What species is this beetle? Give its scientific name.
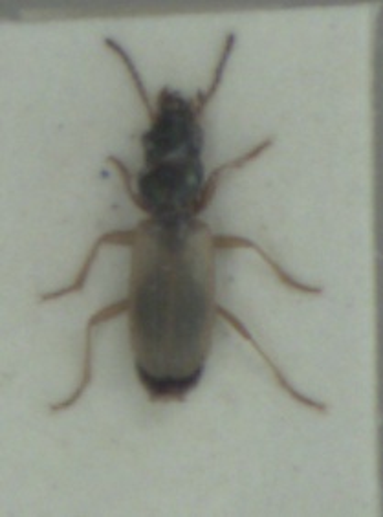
Bembidion laterale
